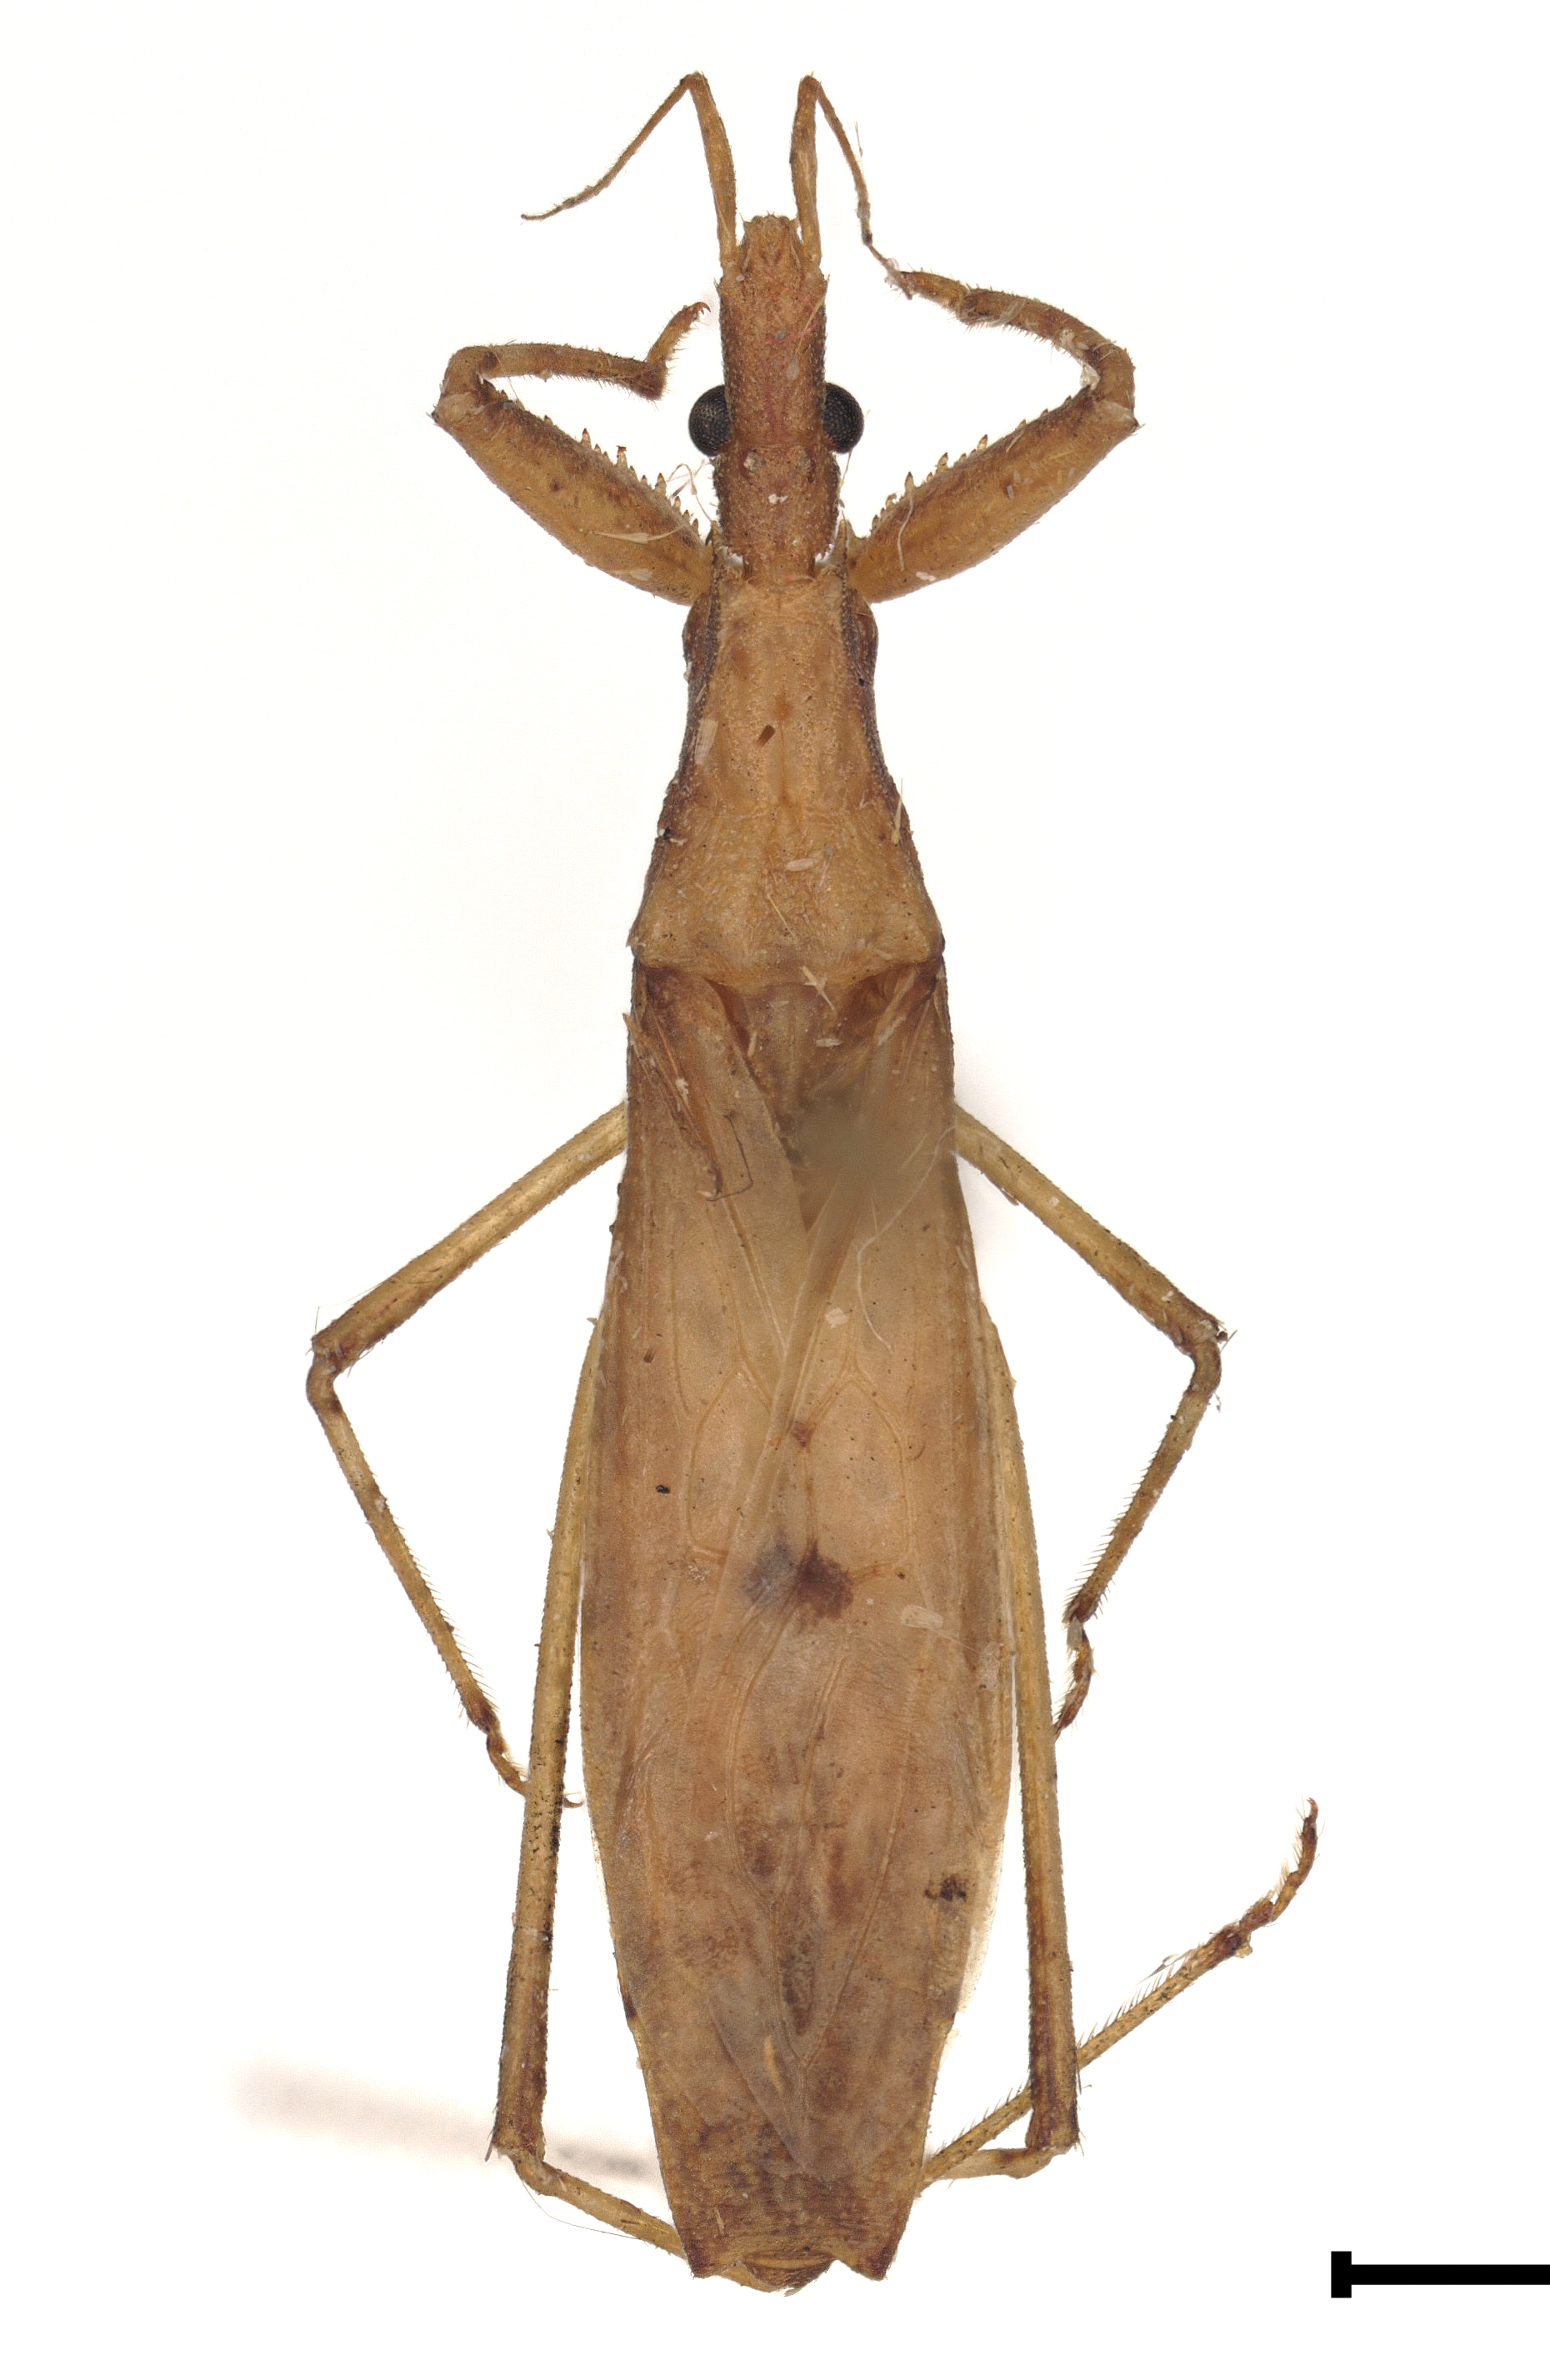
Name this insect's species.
Sastrapada baerensprungi
